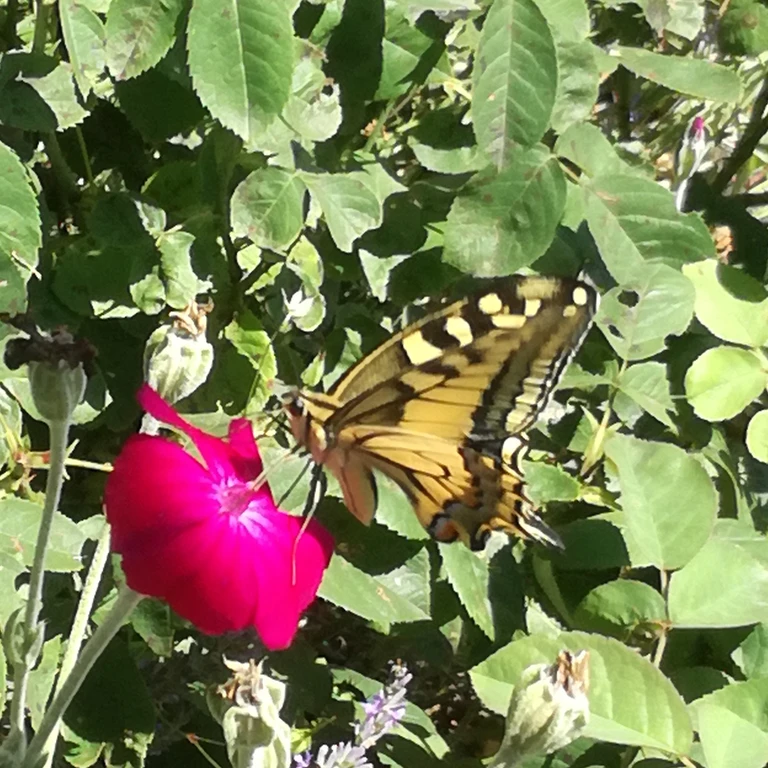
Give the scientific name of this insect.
Papilio machaon
